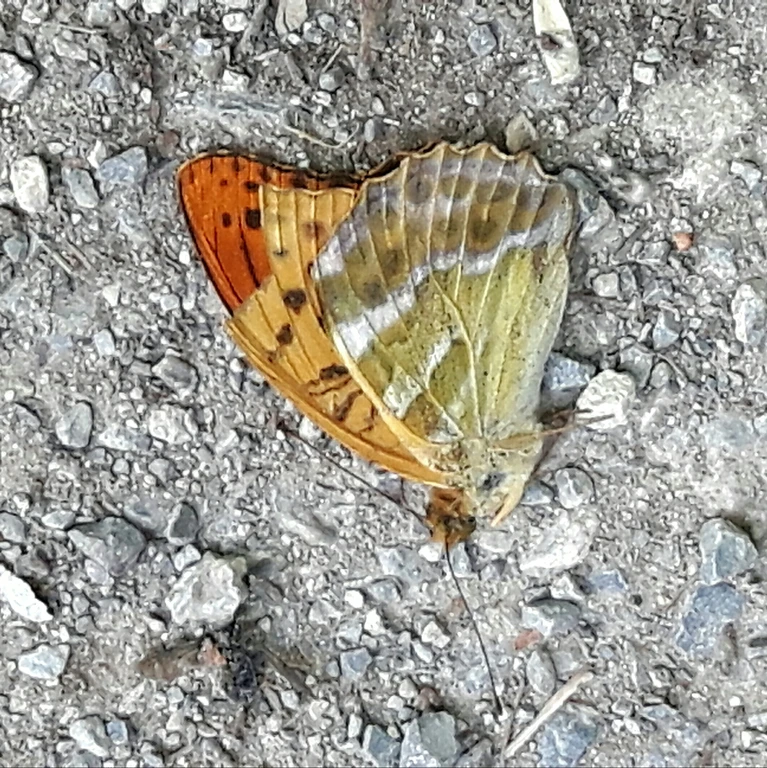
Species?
Argynnis paphia
